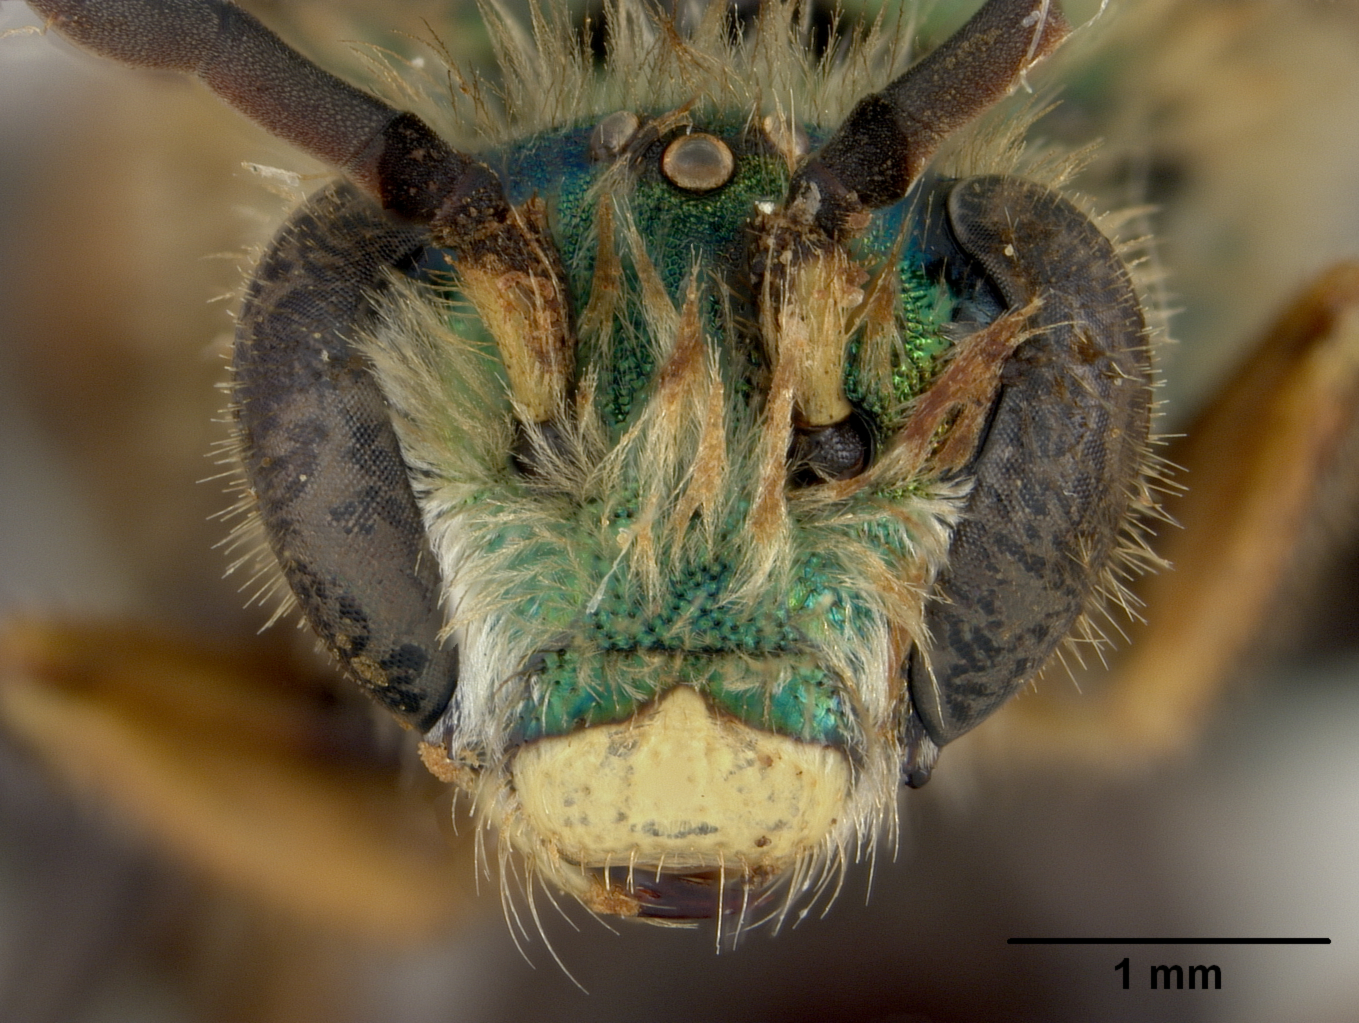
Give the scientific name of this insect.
Caenohalictus uyacanus
